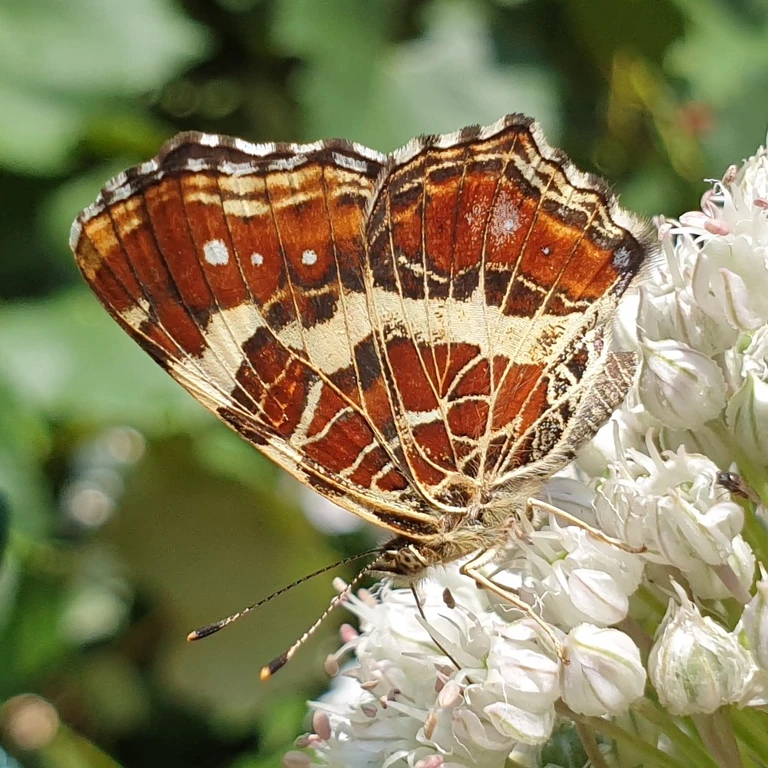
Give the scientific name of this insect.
Araschnia levana
